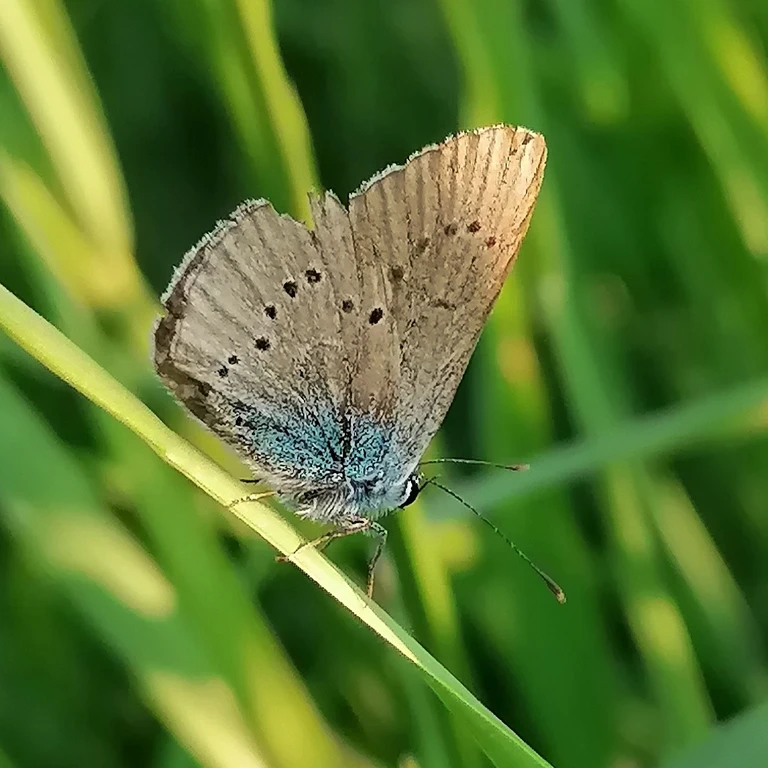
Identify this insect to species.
Cyaniris semiargus
